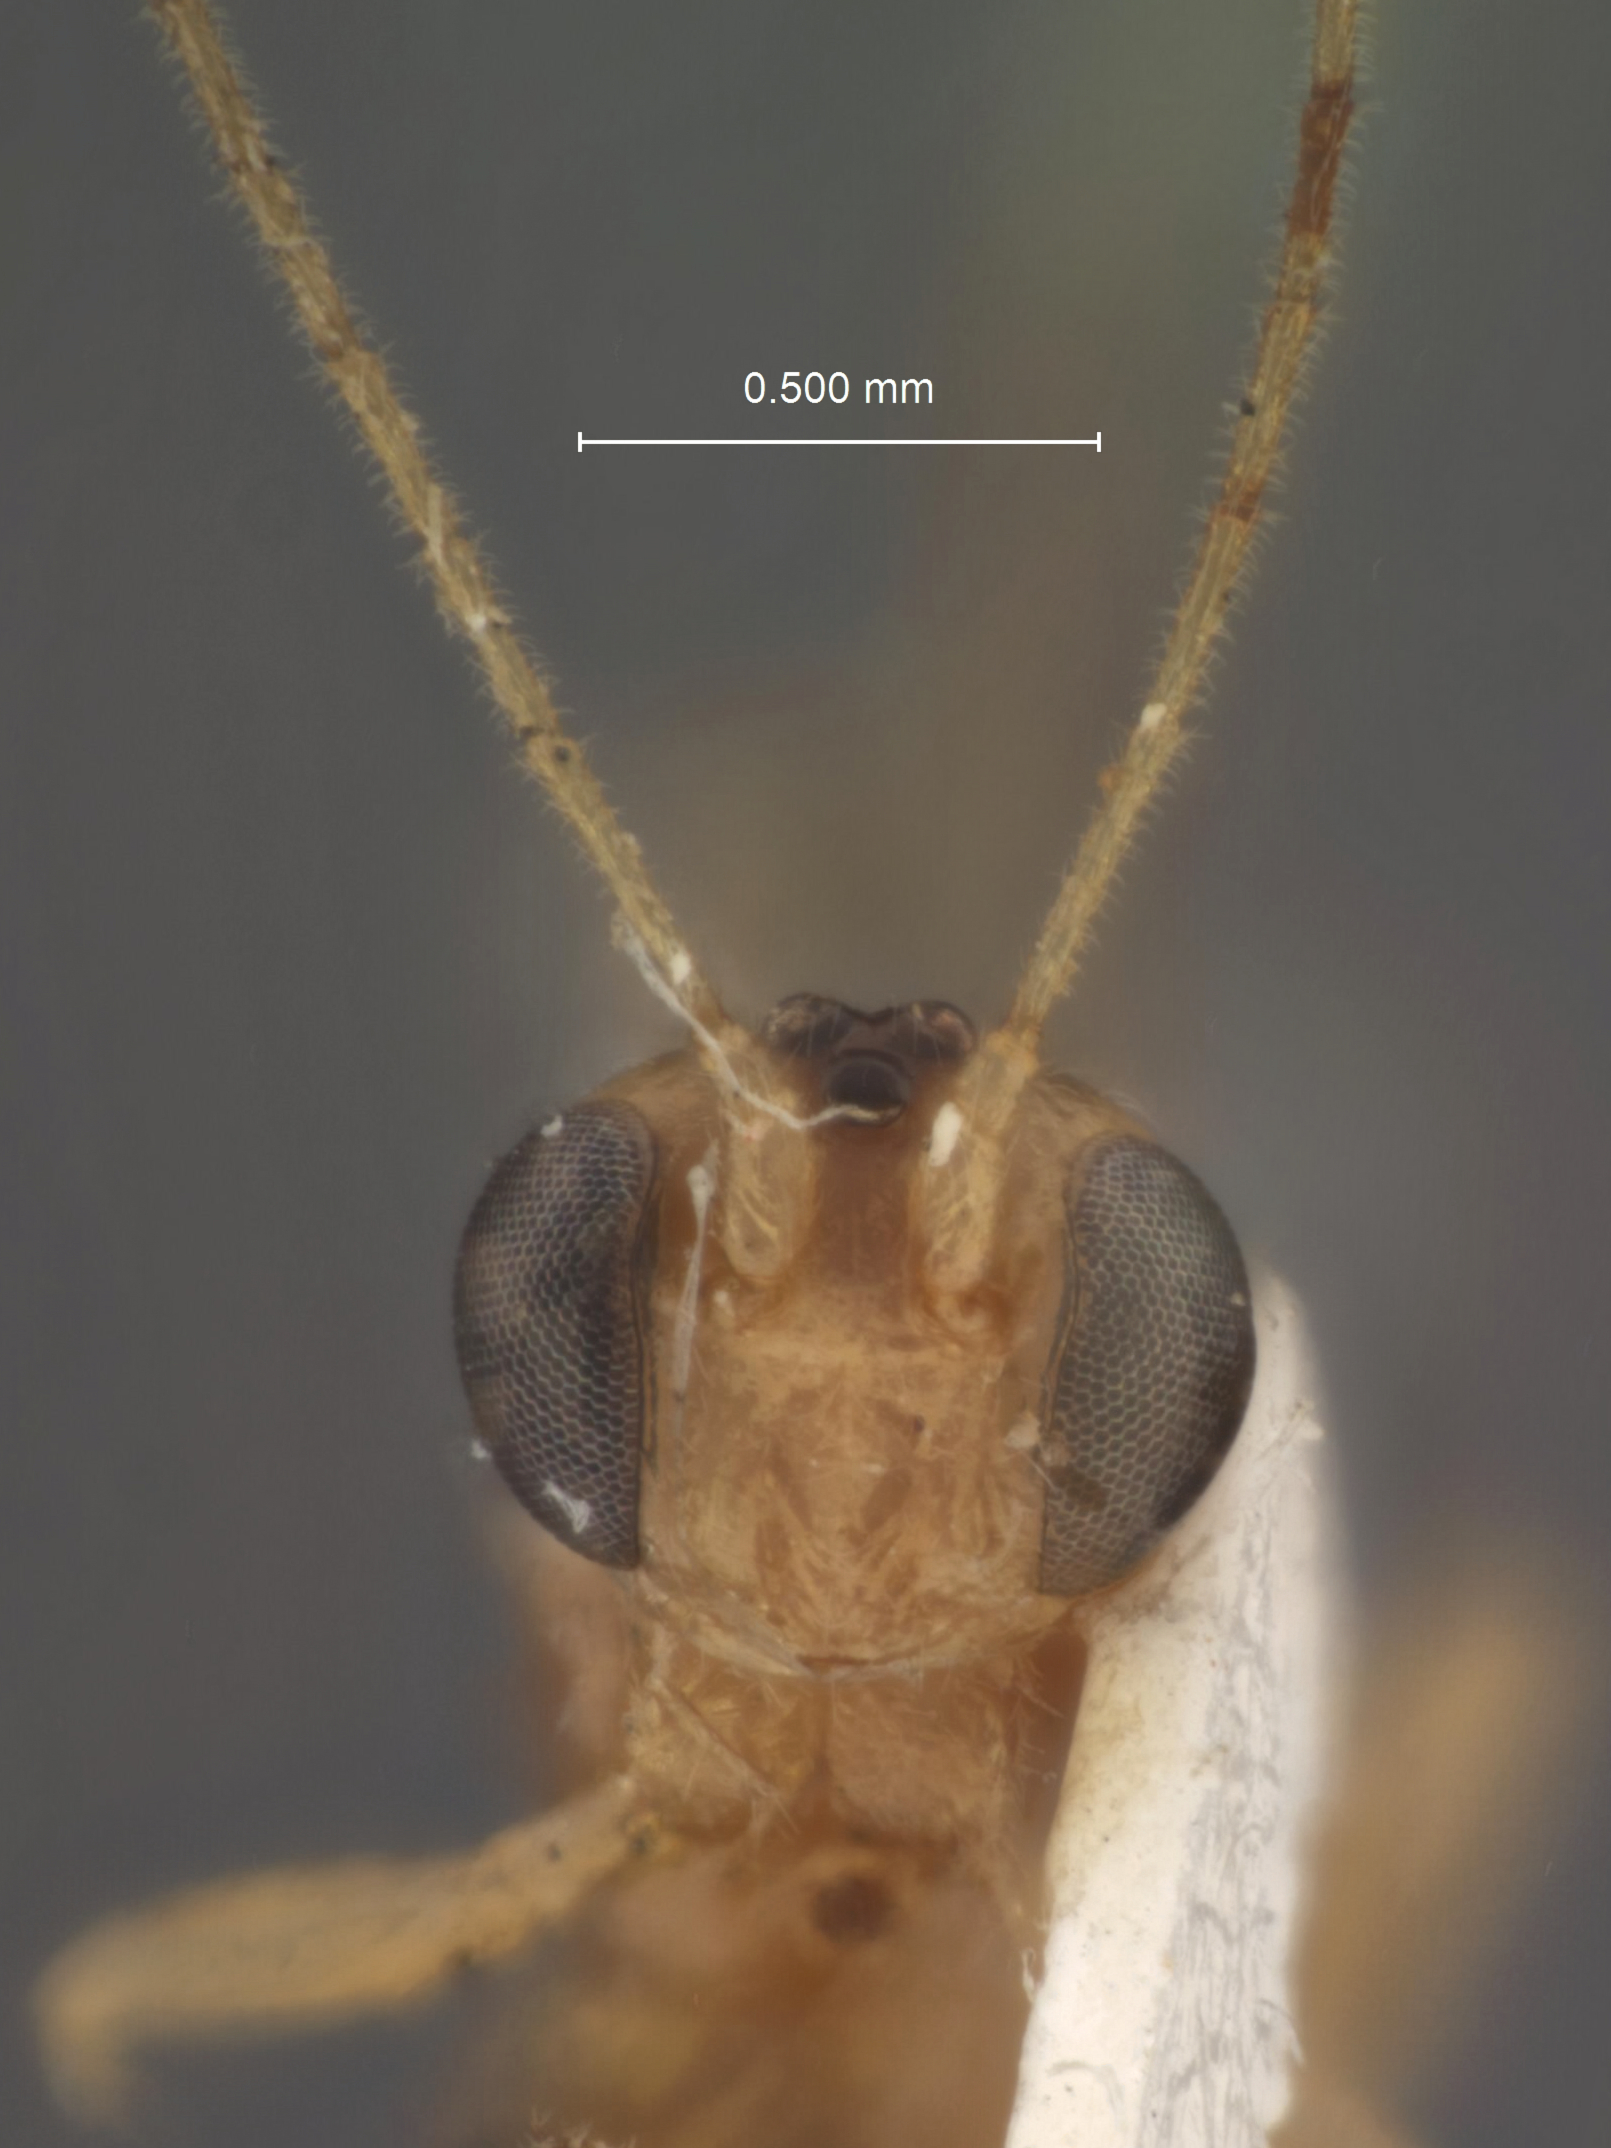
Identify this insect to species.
Mesochorus annulitarsis
